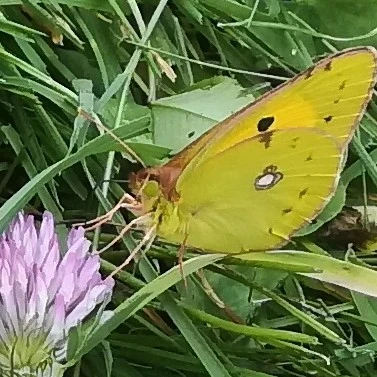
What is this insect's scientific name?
Colias croceus
